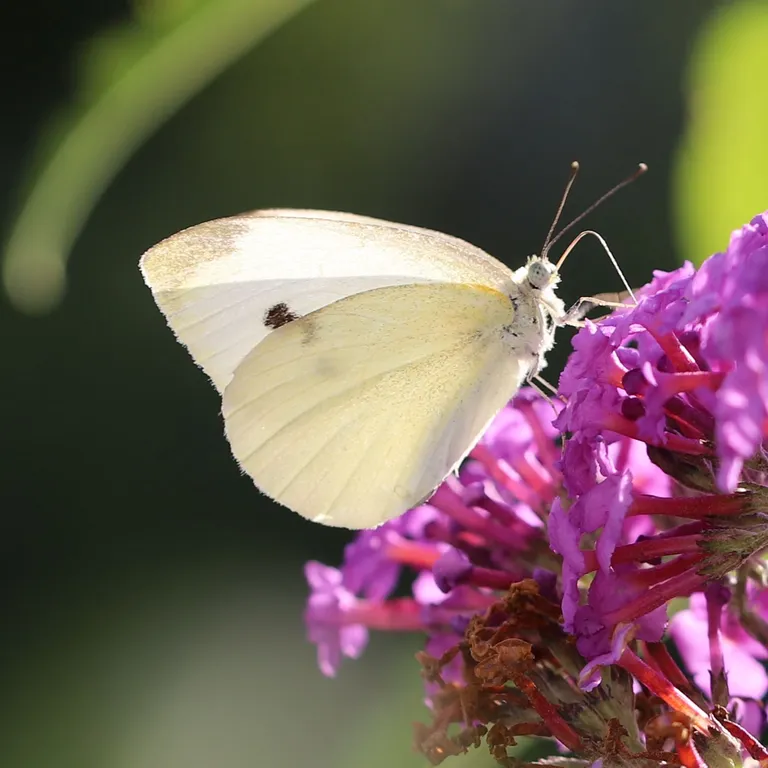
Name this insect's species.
Pieris rapae
